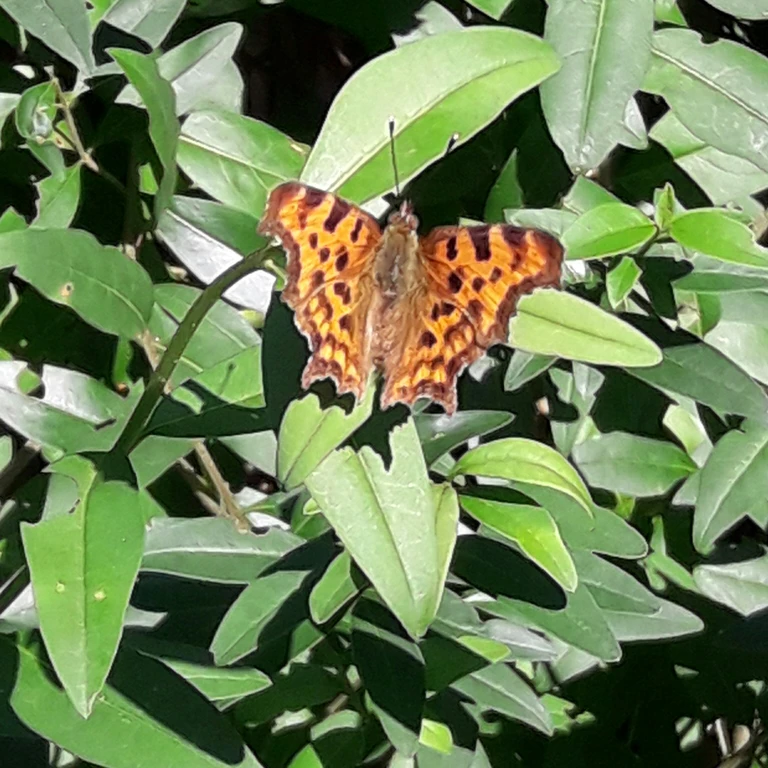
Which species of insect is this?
Polygonia c-album
